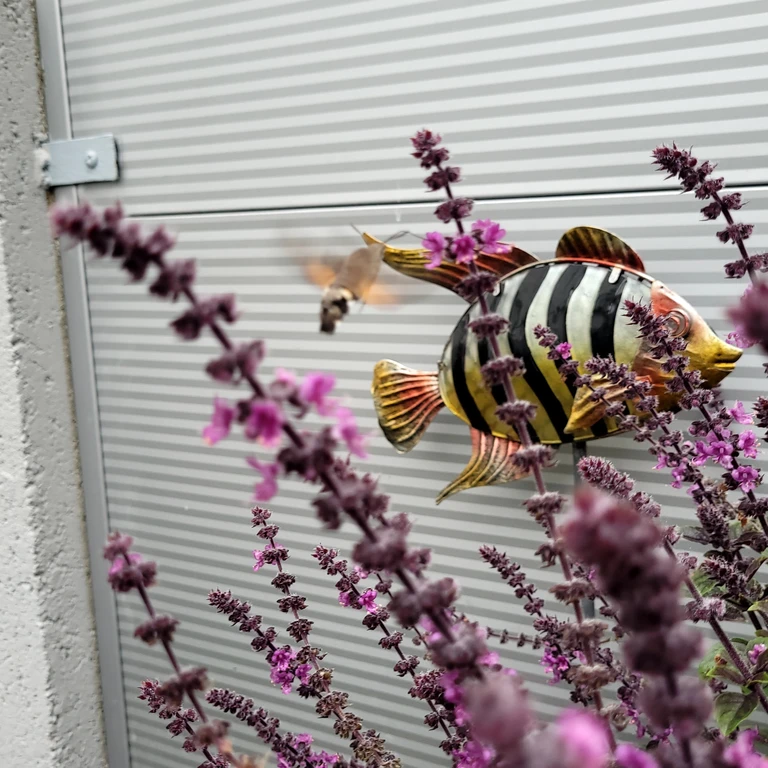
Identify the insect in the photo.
Macroglossum stellatarum
